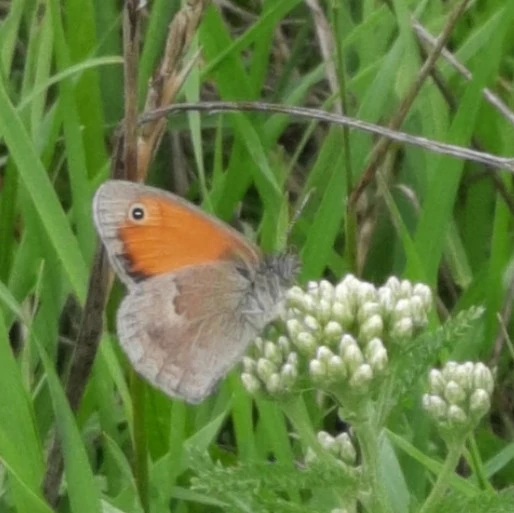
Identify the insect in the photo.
Coenonympha pamphilus
